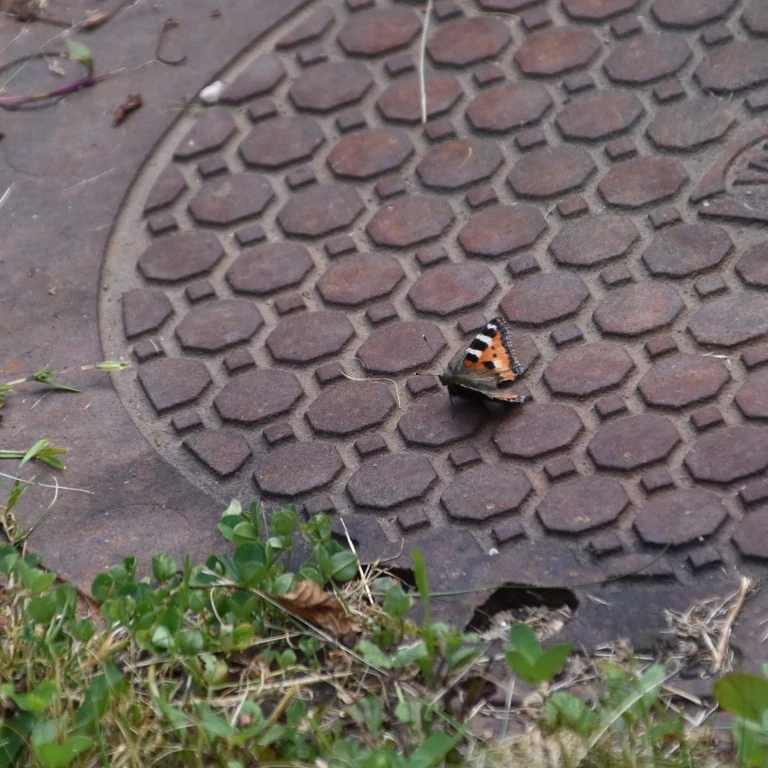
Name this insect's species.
Aglais urticae
